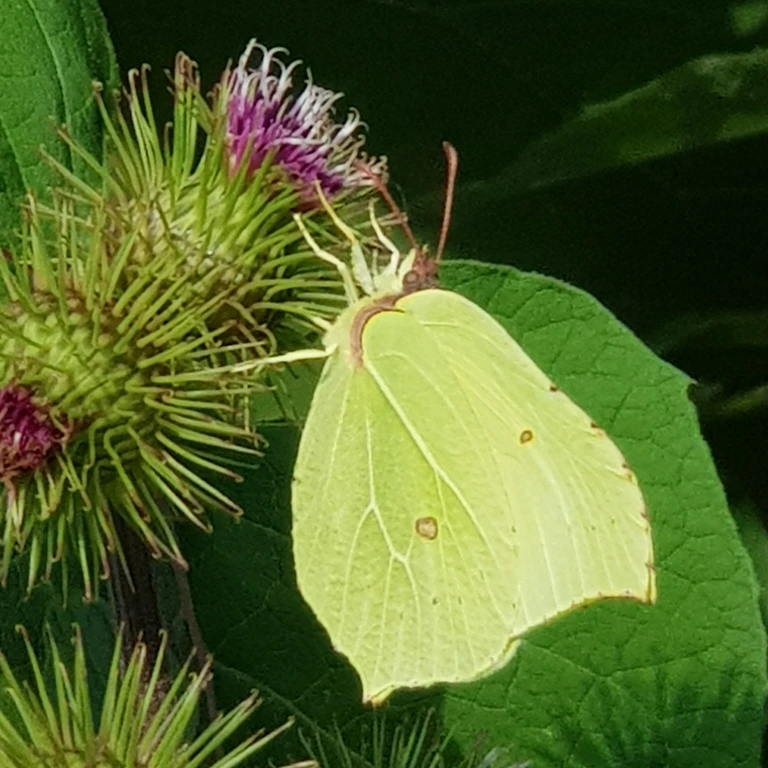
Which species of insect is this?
Gonepteryx rhamni
